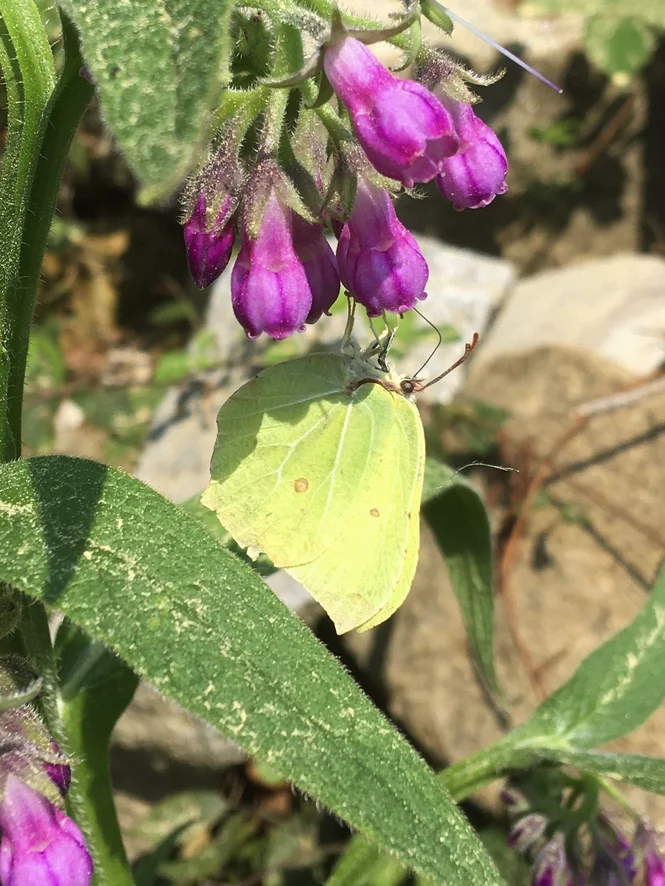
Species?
Gonepteryx rhamni
